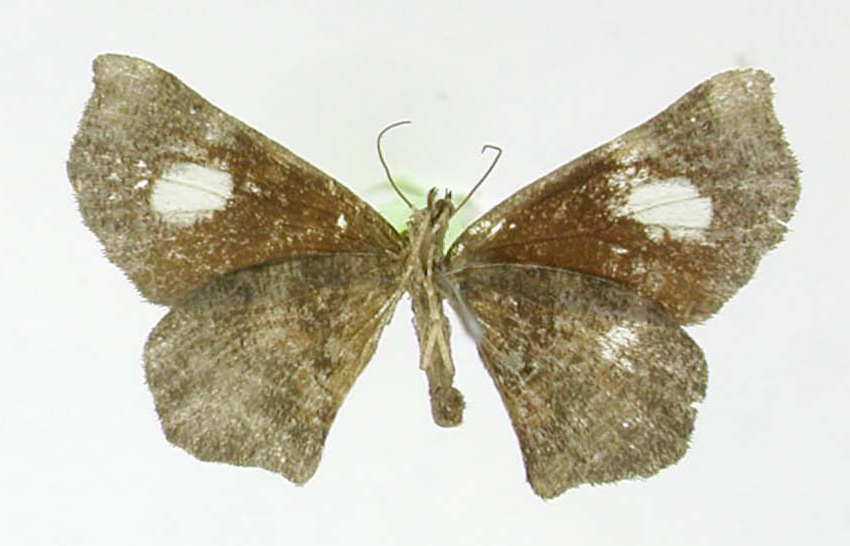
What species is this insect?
Bombia protuberans
